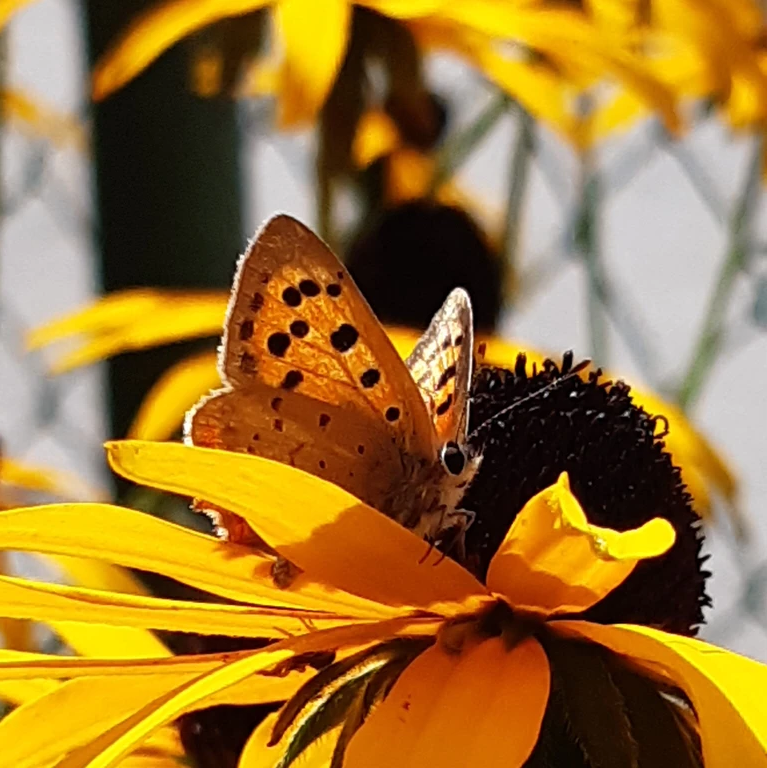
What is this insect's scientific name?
Lycaena phlaeas
